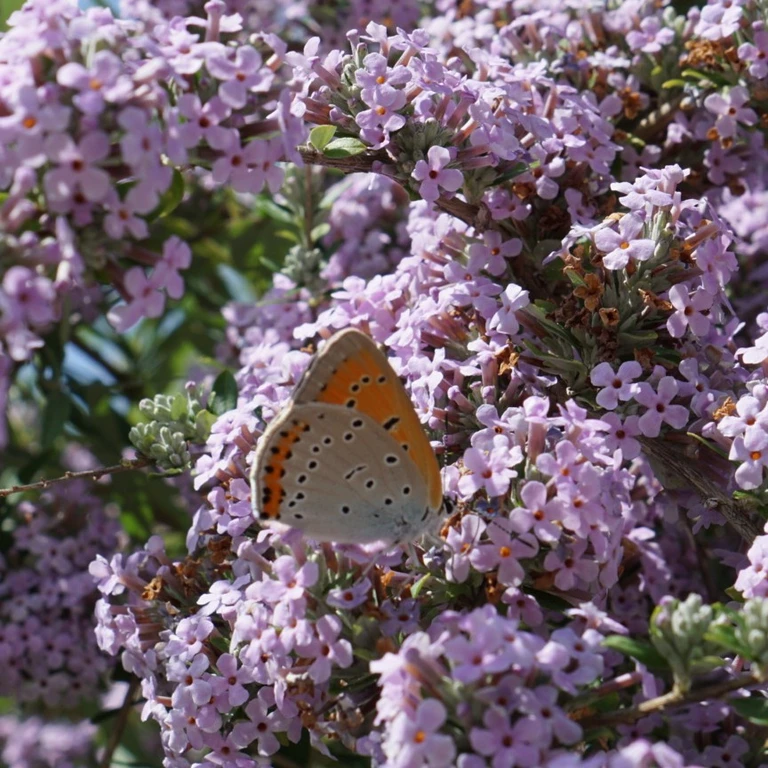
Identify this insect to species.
Lycaena dispar
